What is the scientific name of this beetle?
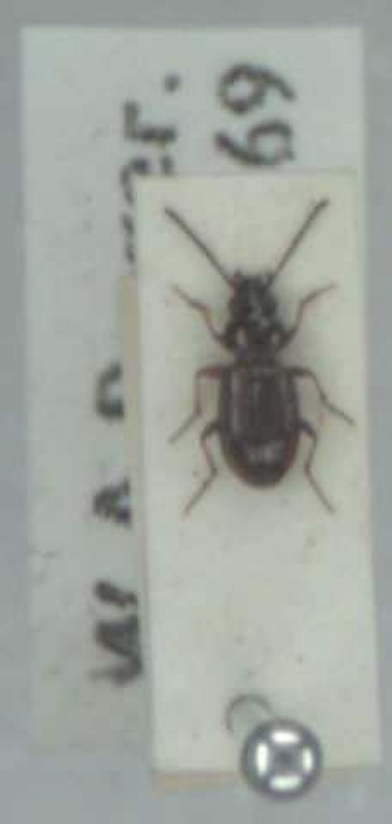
Bembidion lampros
